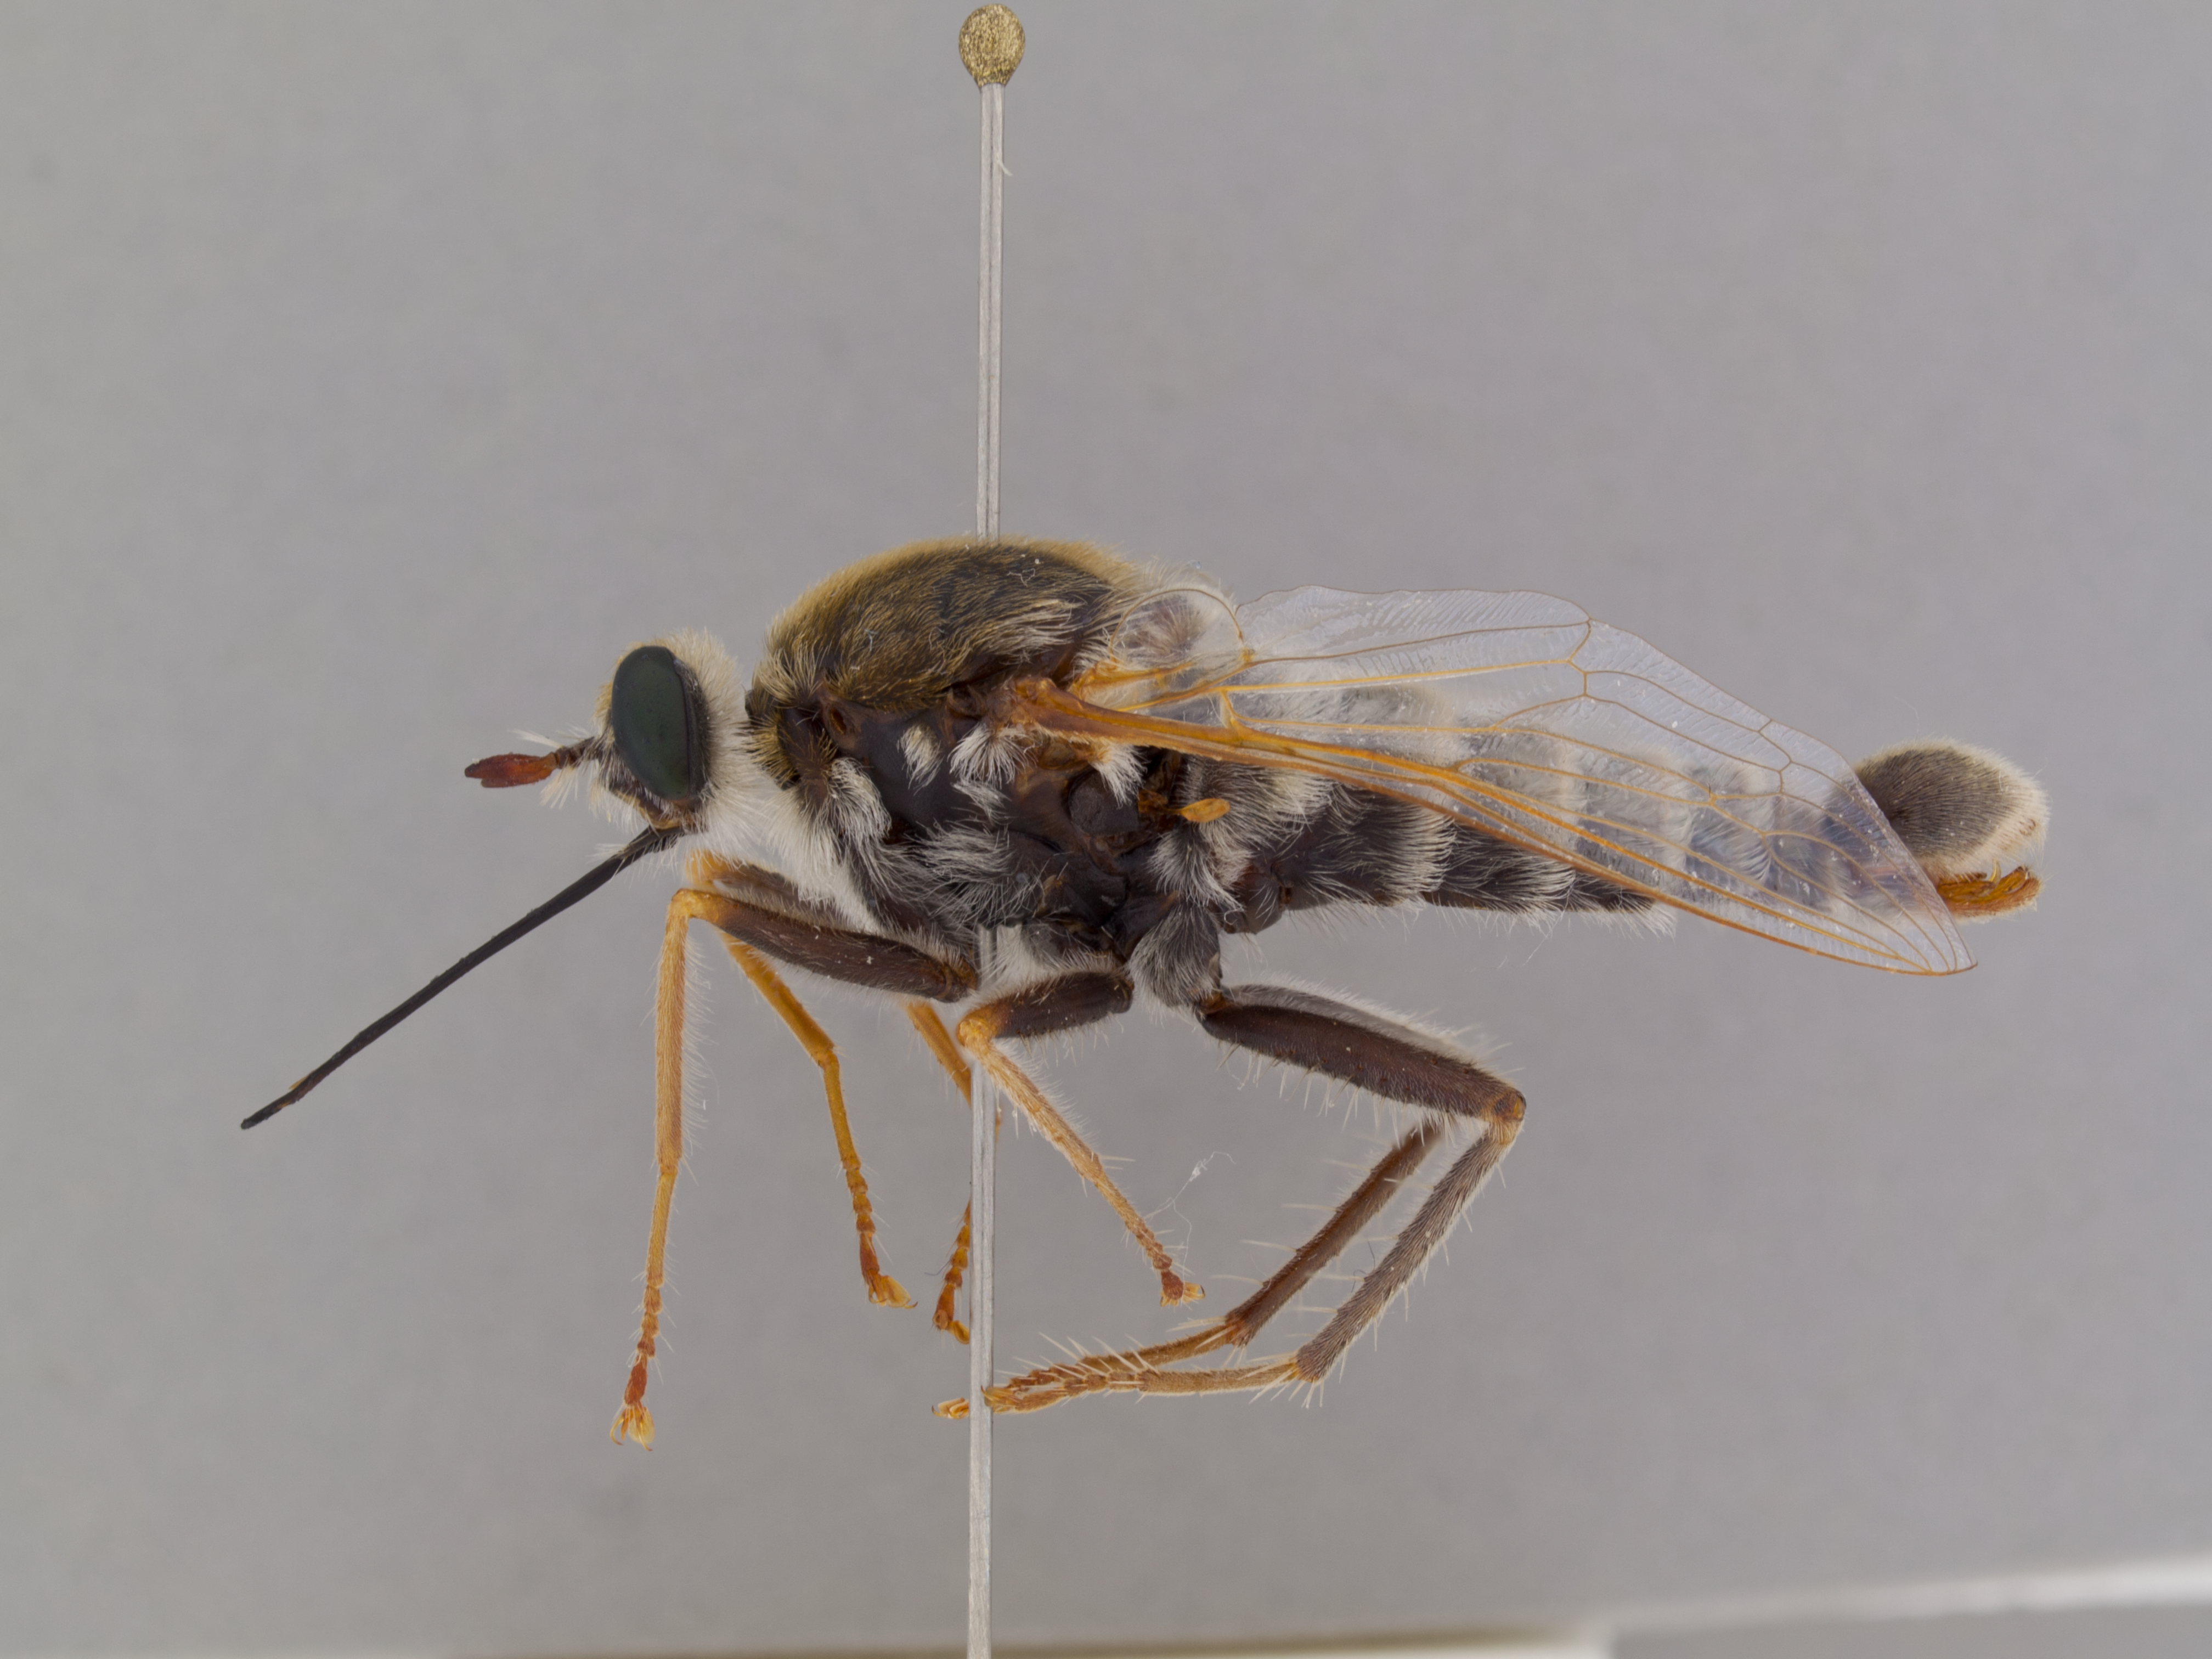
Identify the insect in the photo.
Rhaphiomidas parkeri
